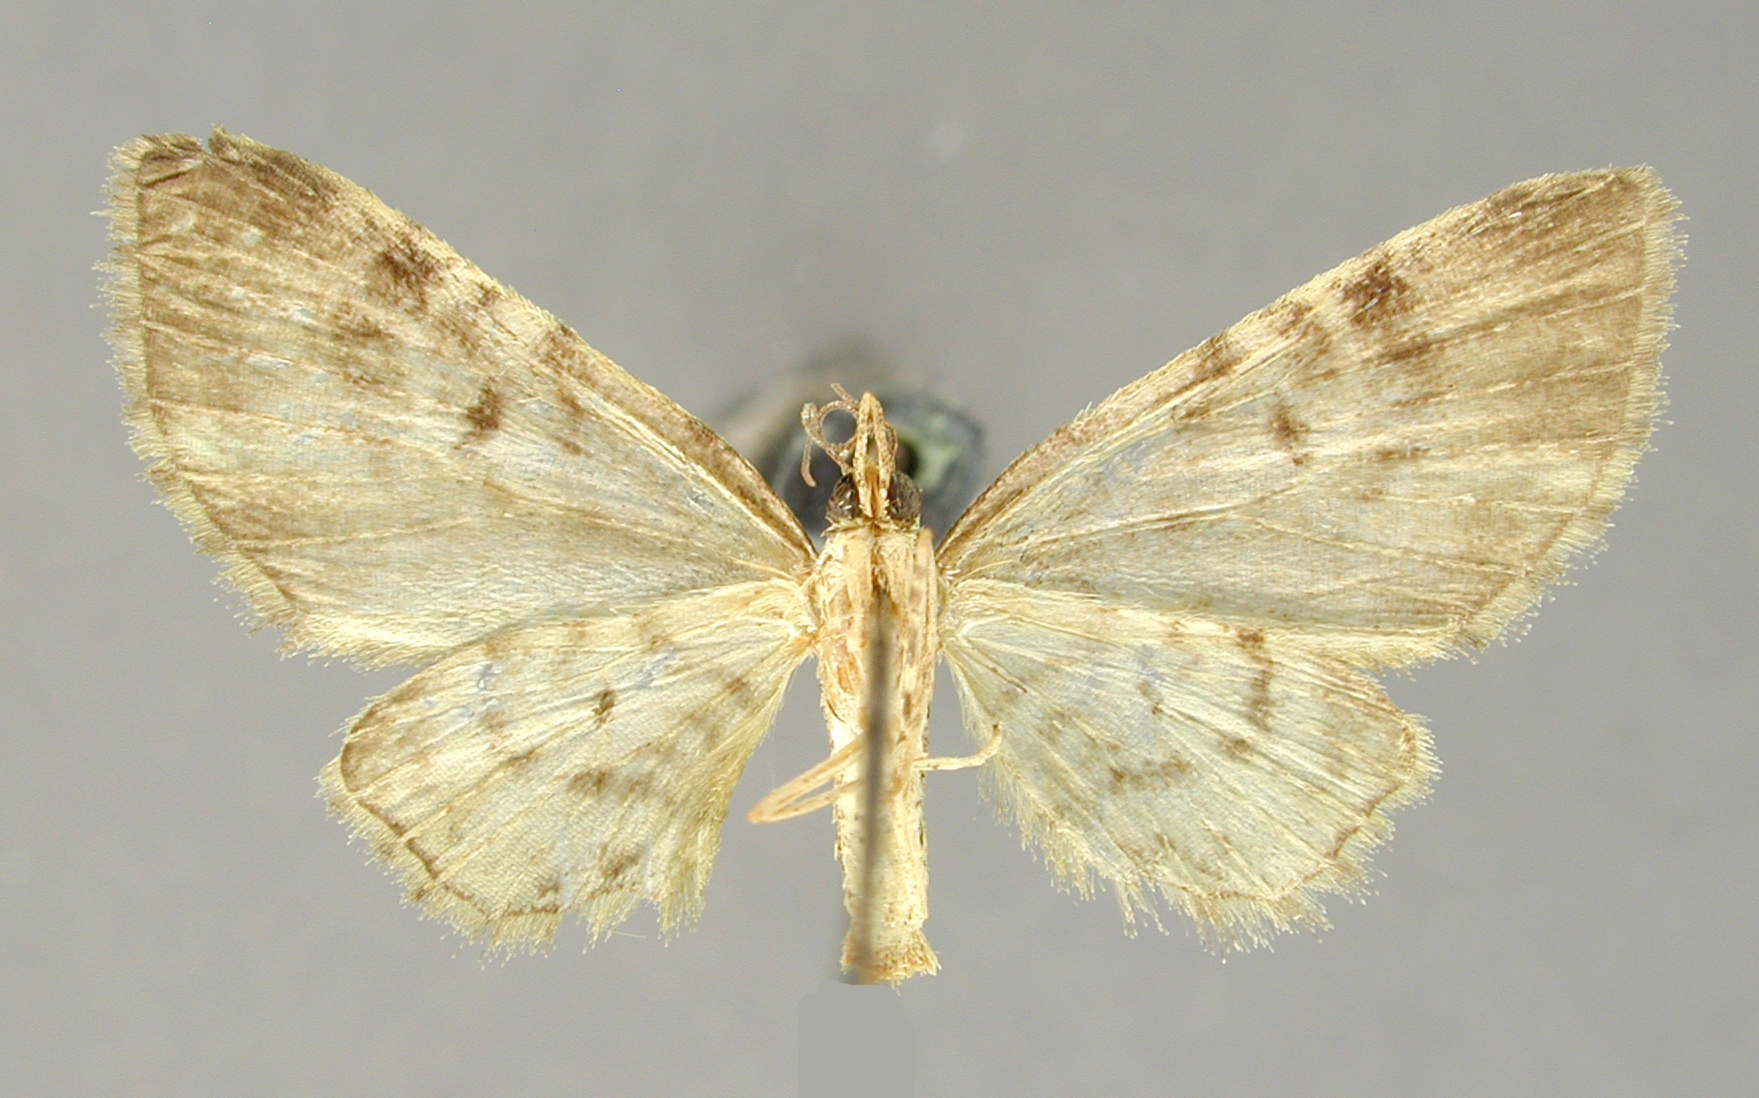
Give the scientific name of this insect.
Tephroclystia glaucotincta
